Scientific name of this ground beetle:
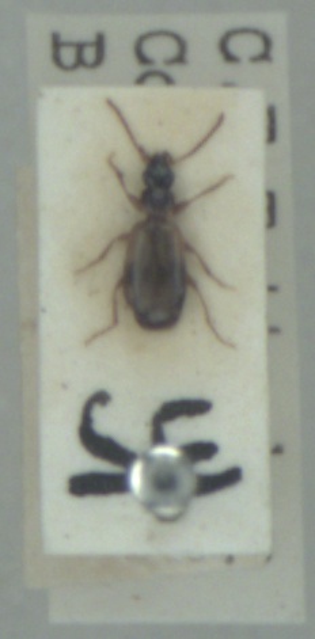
Philorhizus notatus
